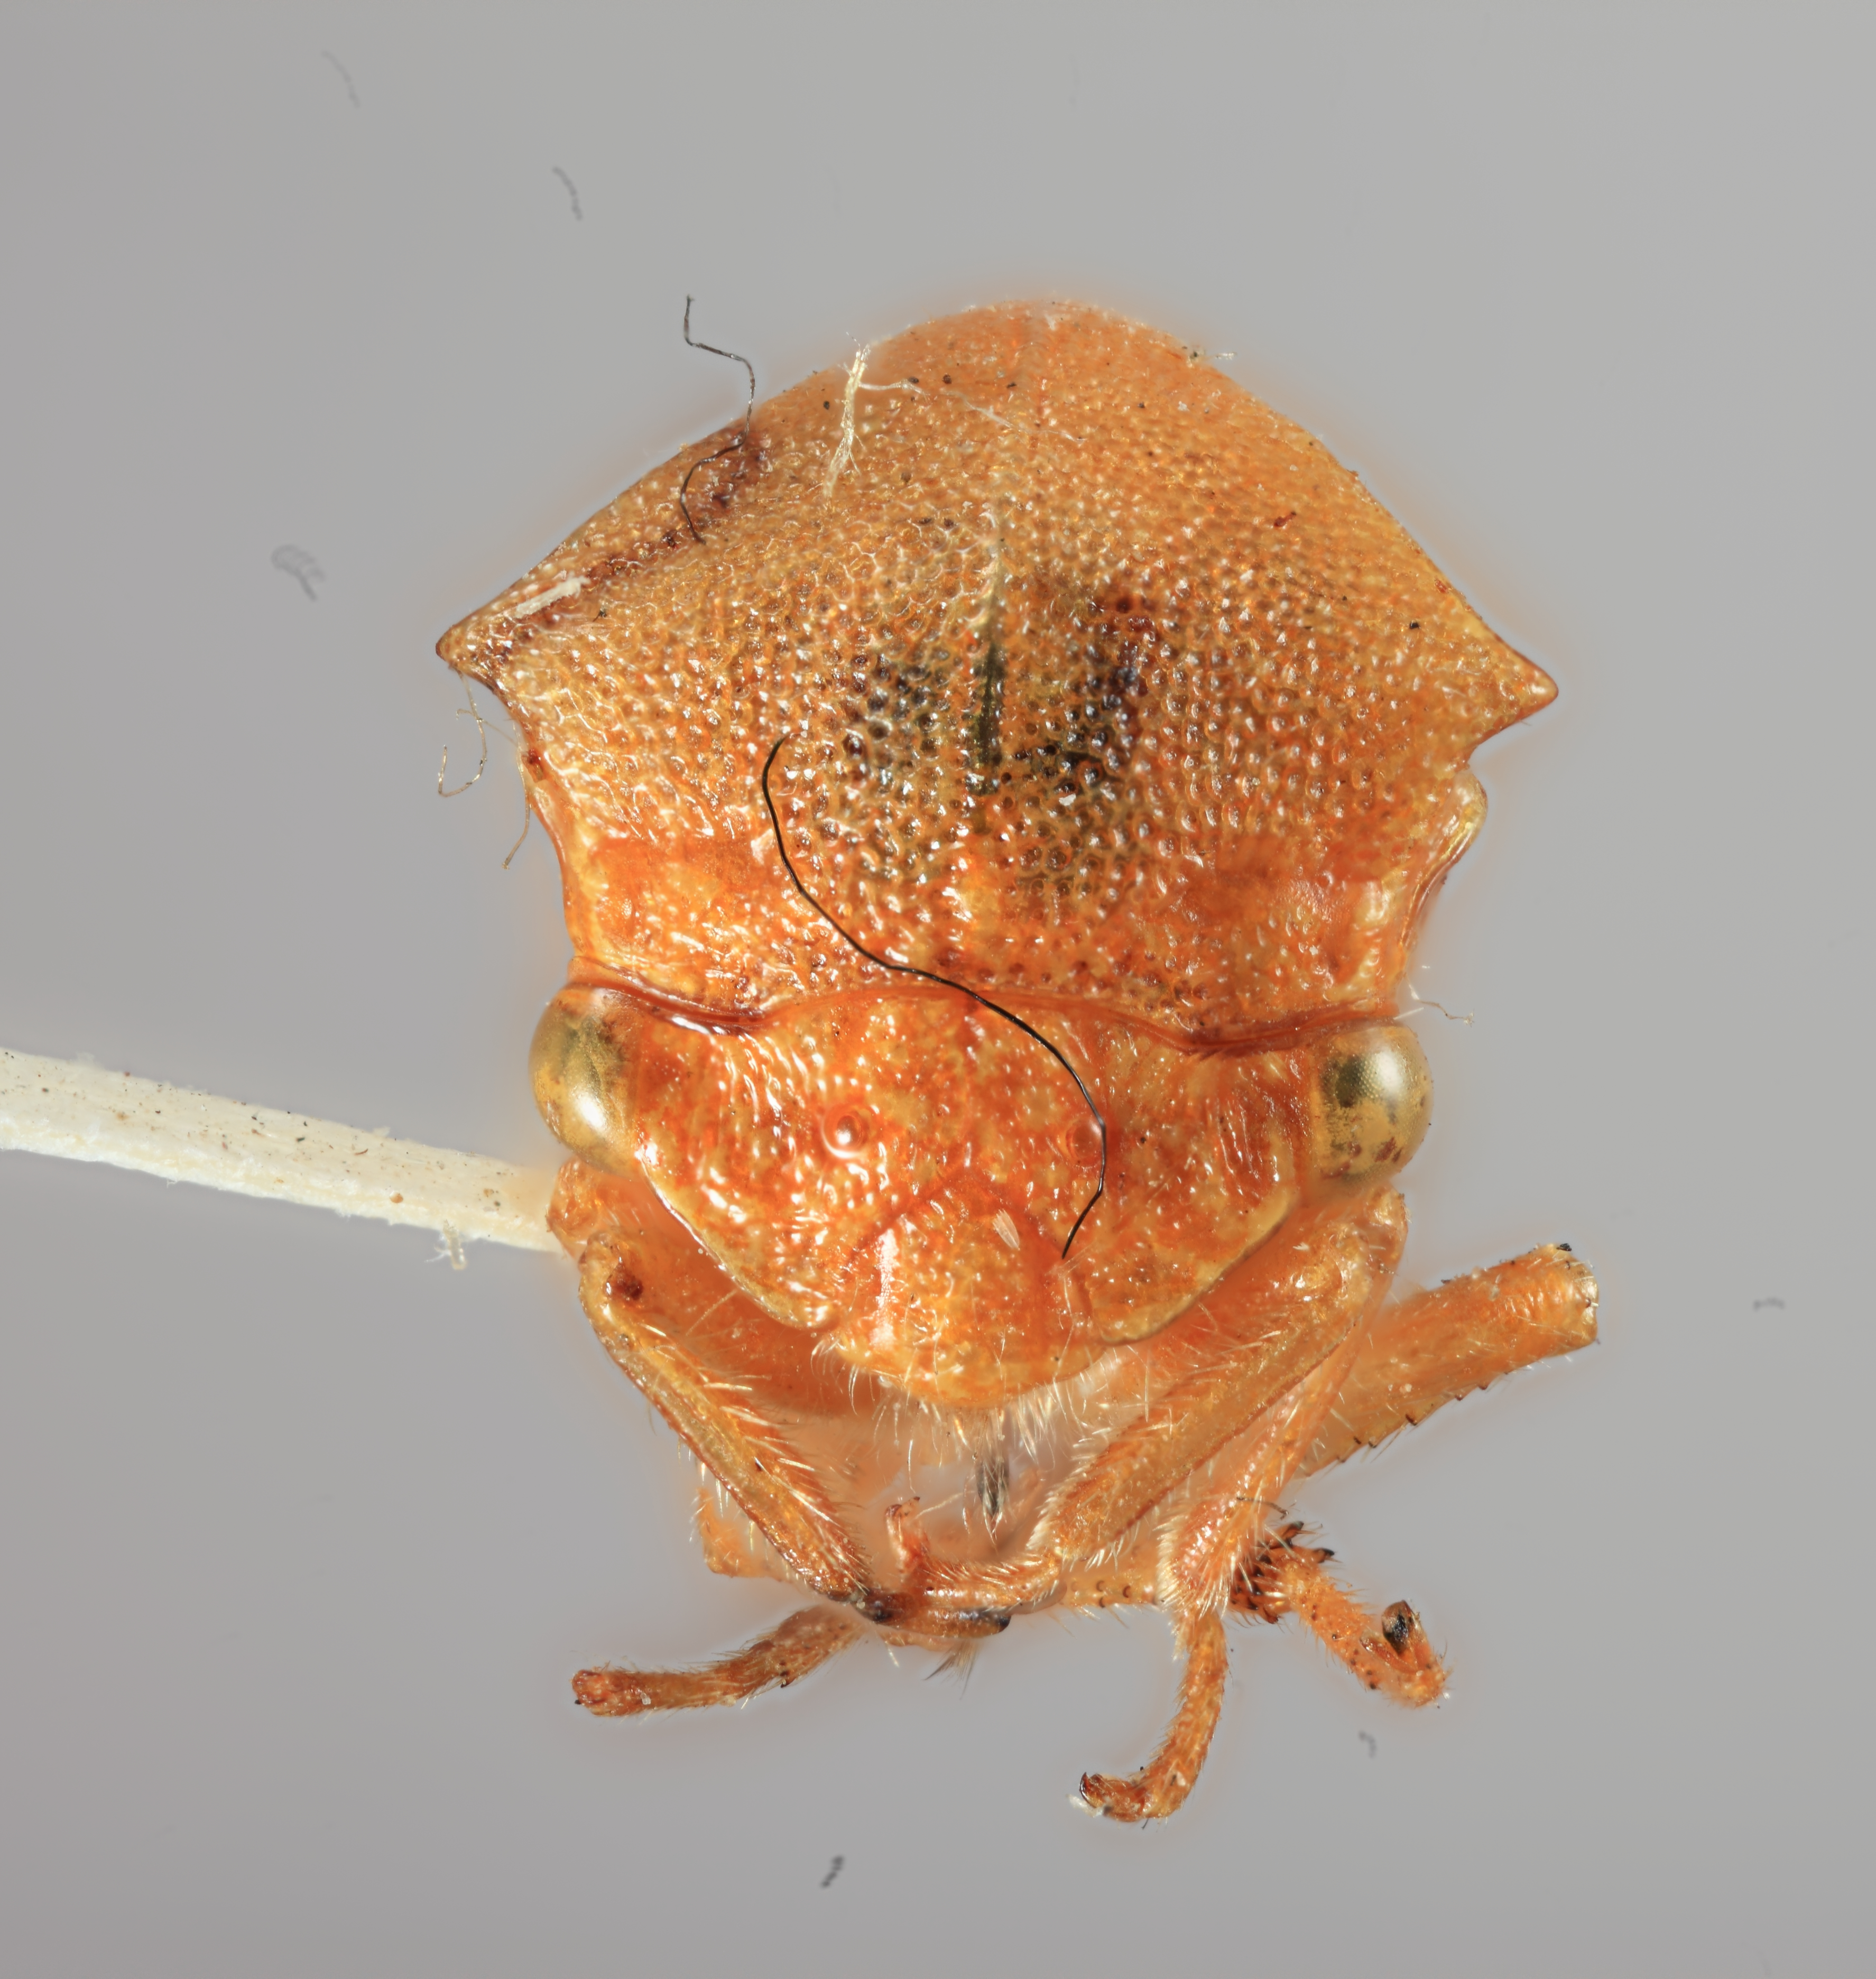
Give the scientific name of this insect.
Ceresa occidentalis
